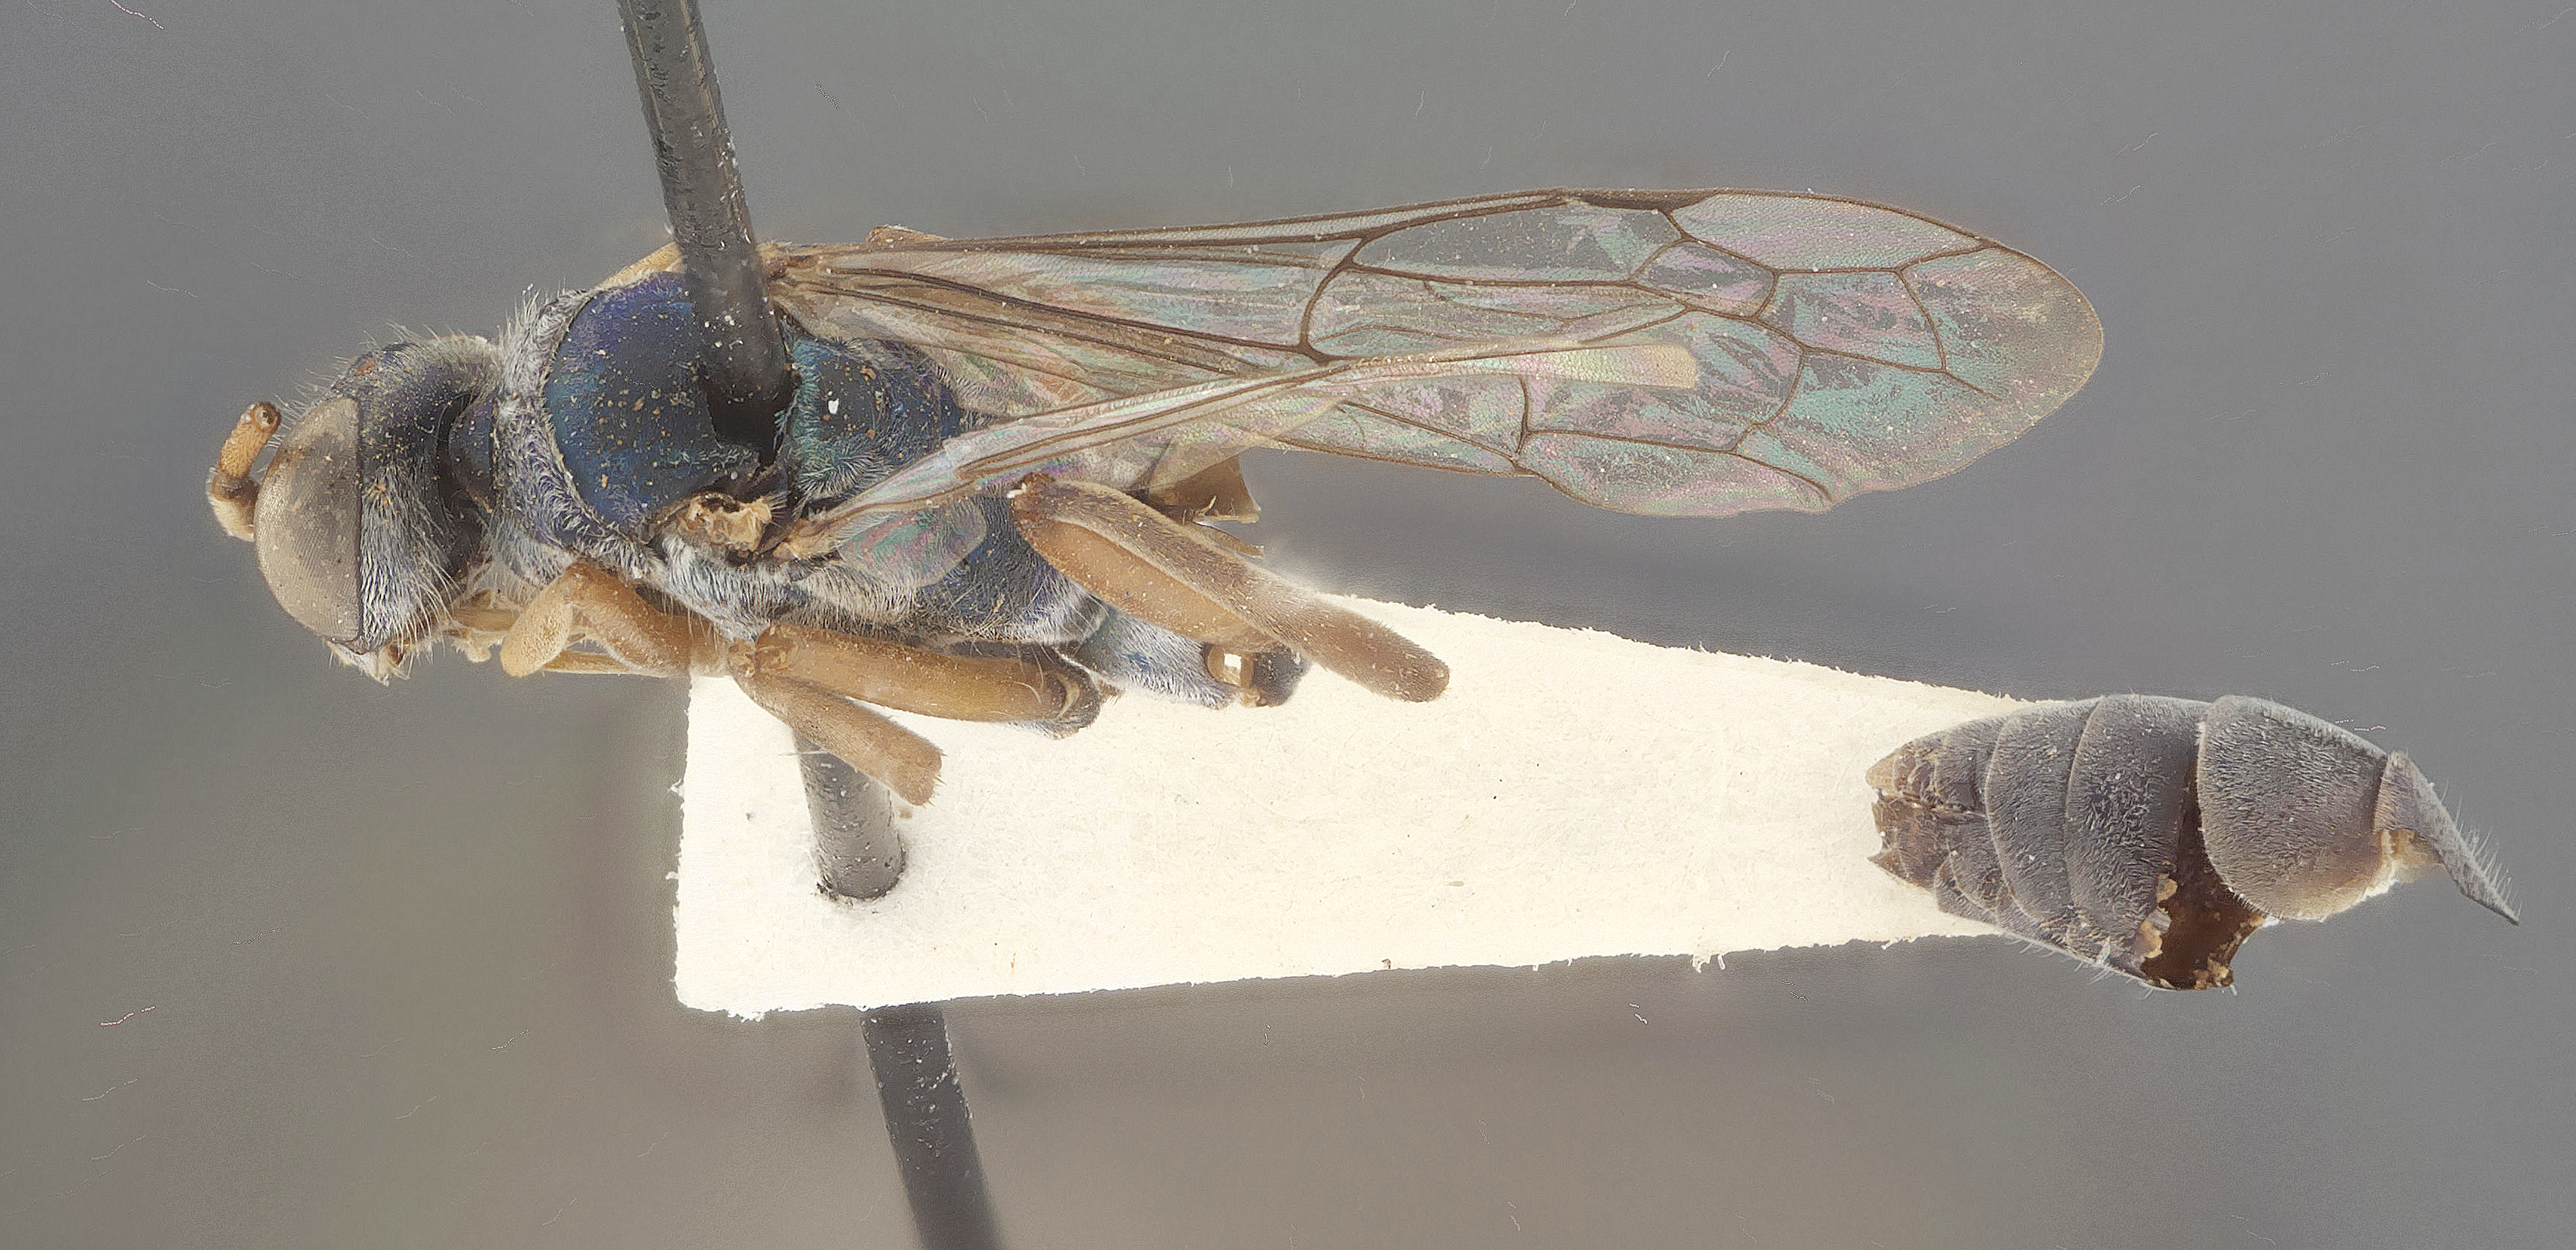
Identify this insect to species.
Auplopus schausi
